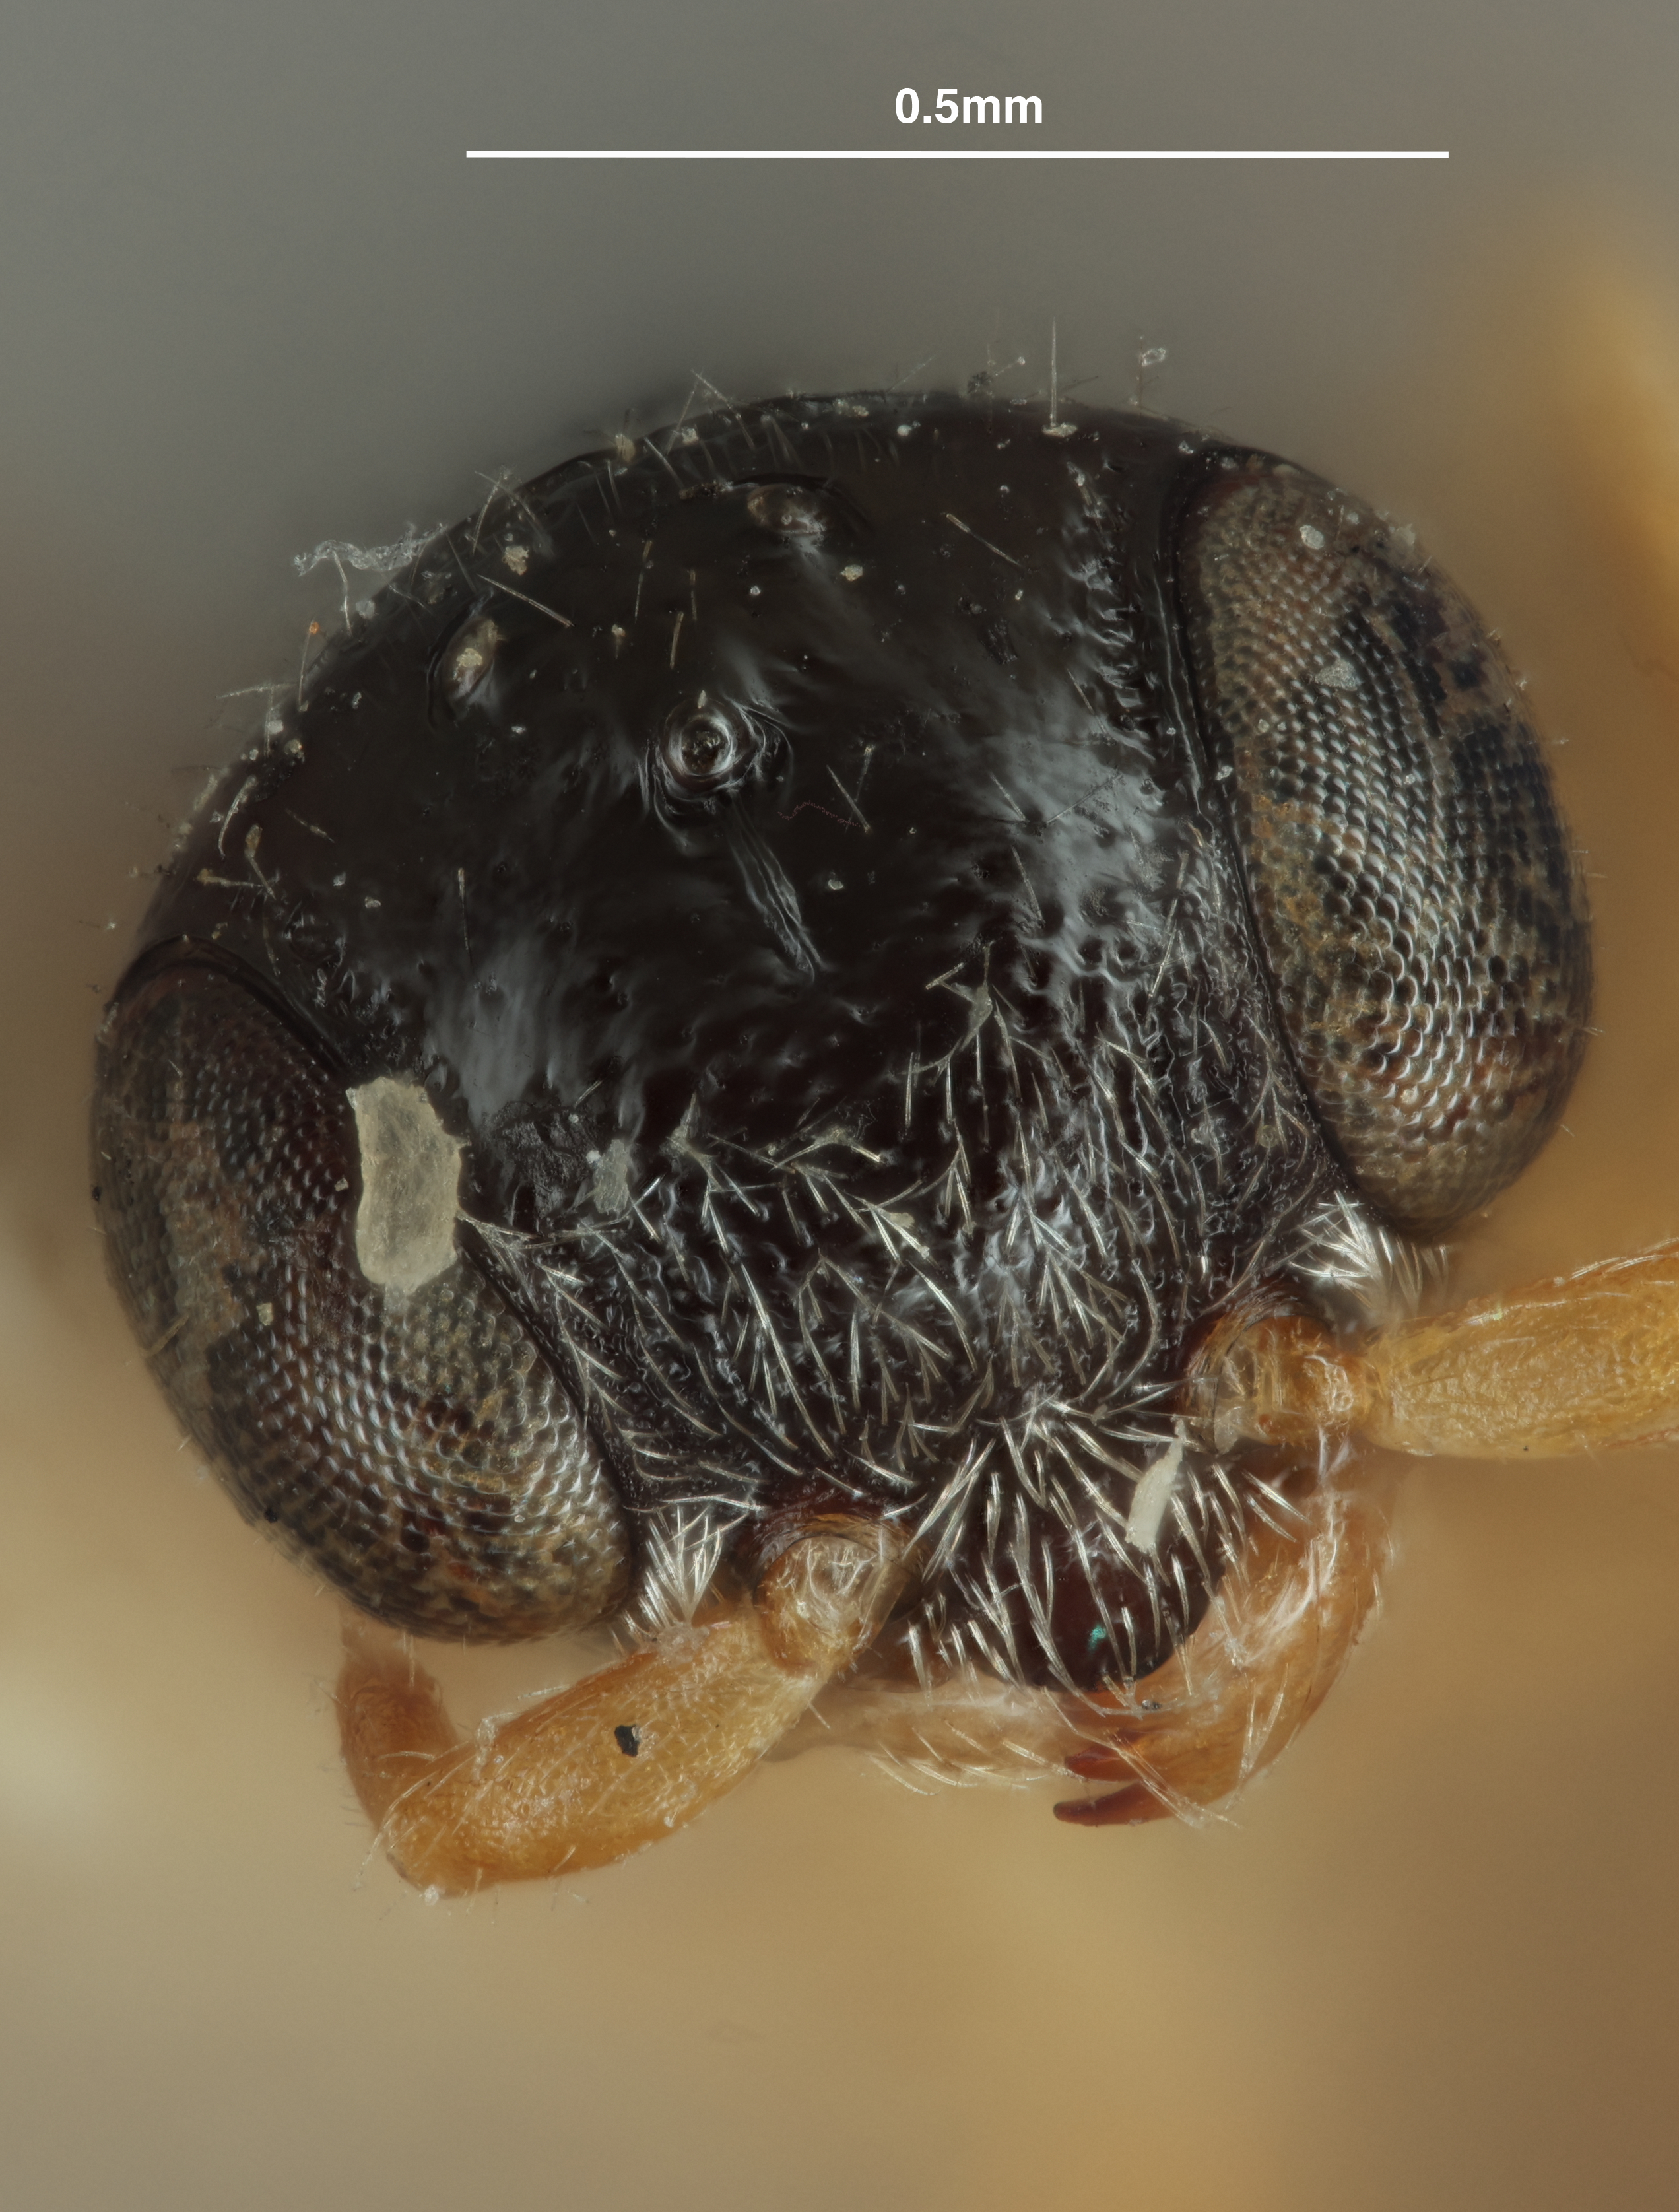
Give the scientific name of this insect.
Chelogynus osborni
